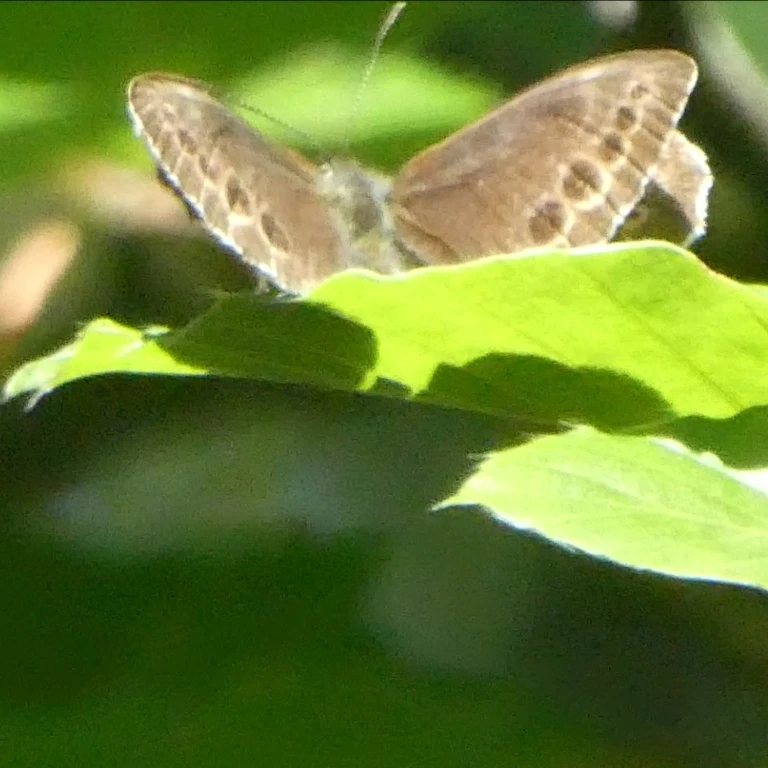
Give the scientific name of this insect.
Lopinga achine (also Pararge achine)
